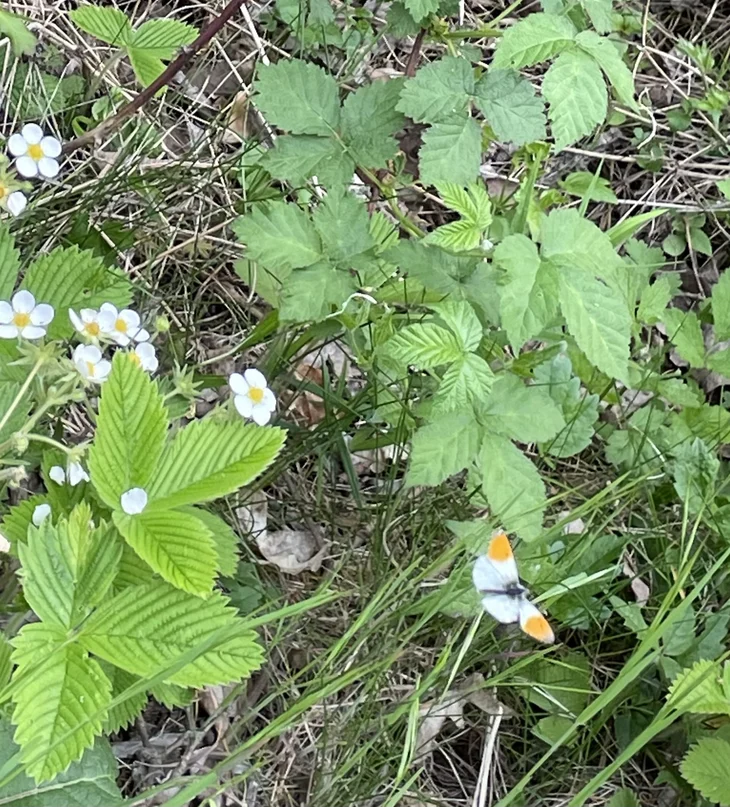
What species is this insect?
Anthocharis cardamines
